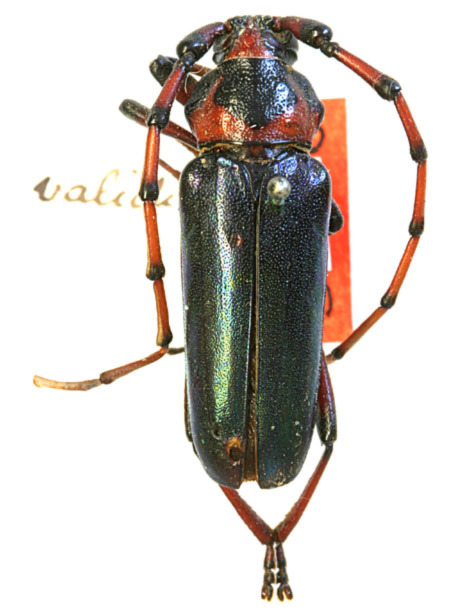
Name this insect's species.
Stenaspis validicornis
